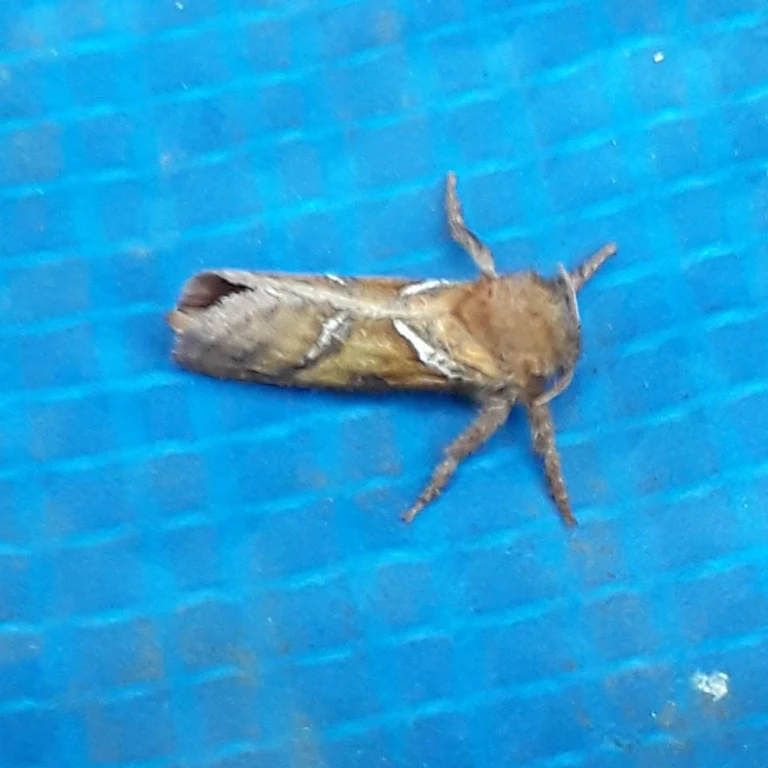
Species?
Triodia sylvina
